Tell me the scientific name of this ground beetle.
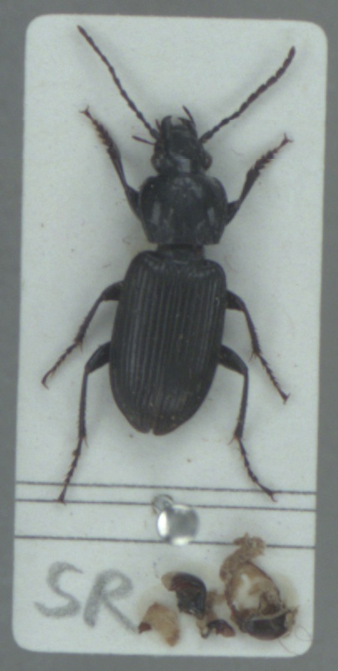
Pterostichus nigrita
